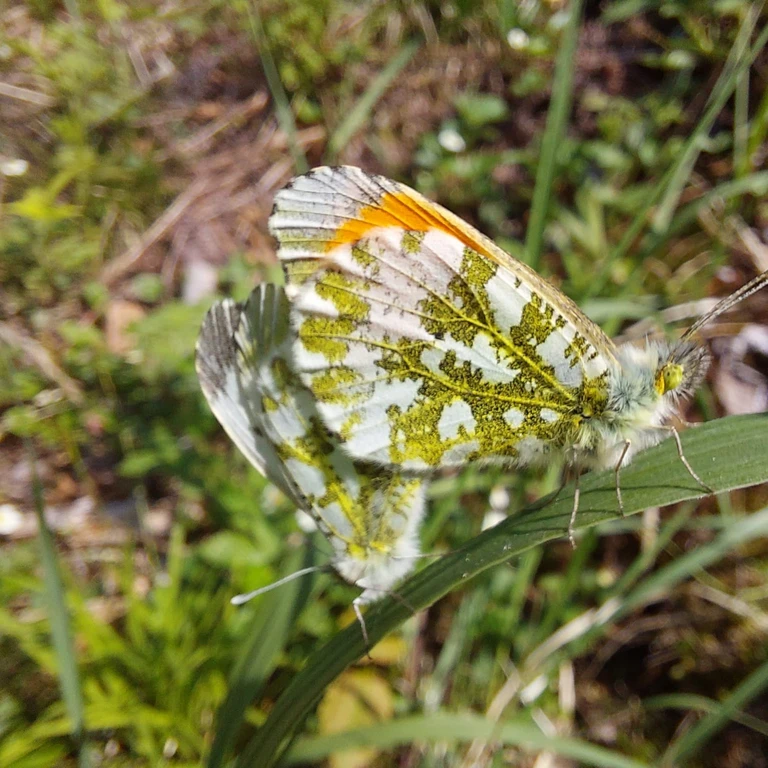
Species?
Anthocharis cardamines
